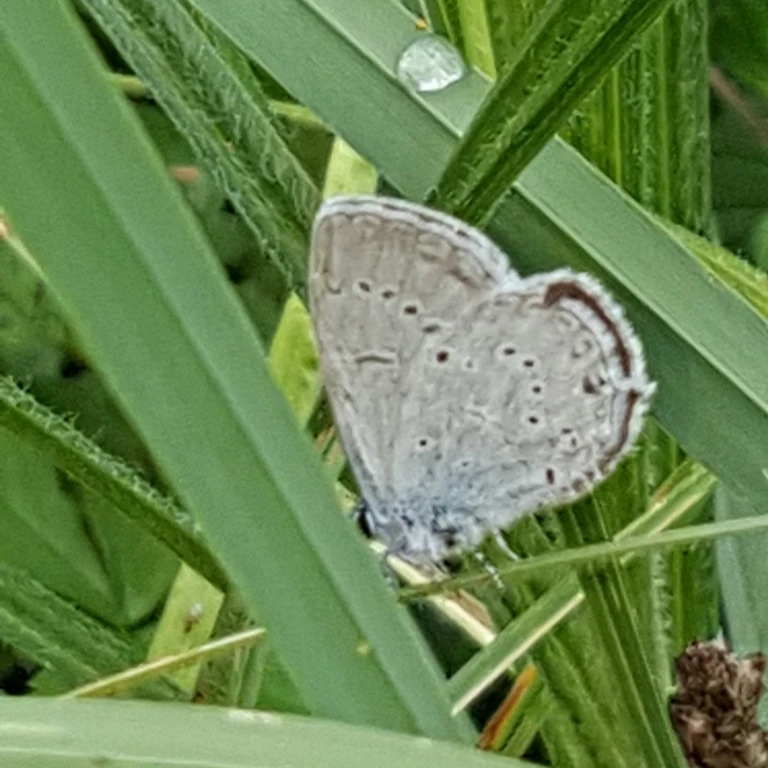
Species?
Cupido decolorata (also Elkalyce decolorata)
